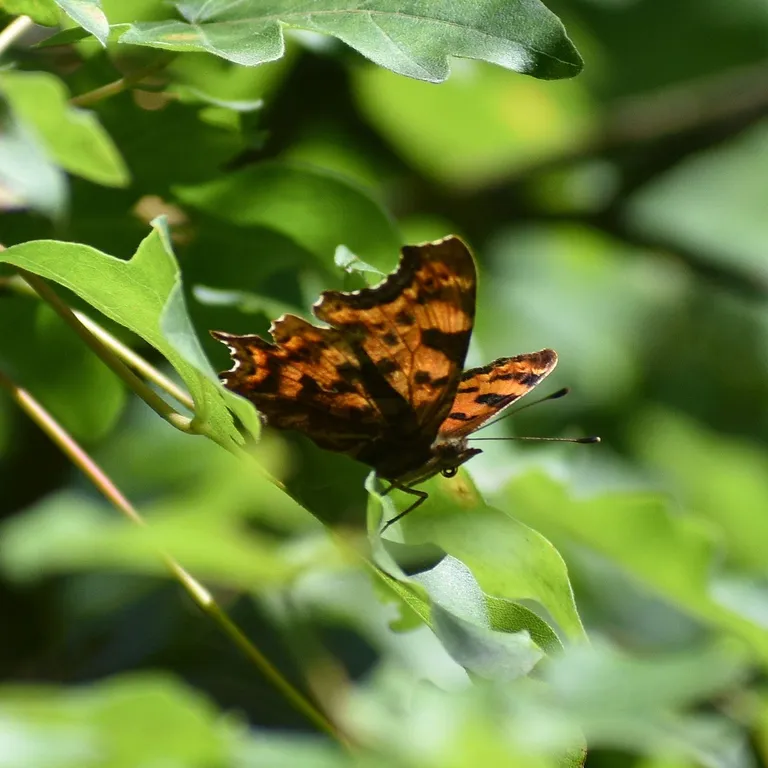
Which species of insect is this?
Polygonia c-album
